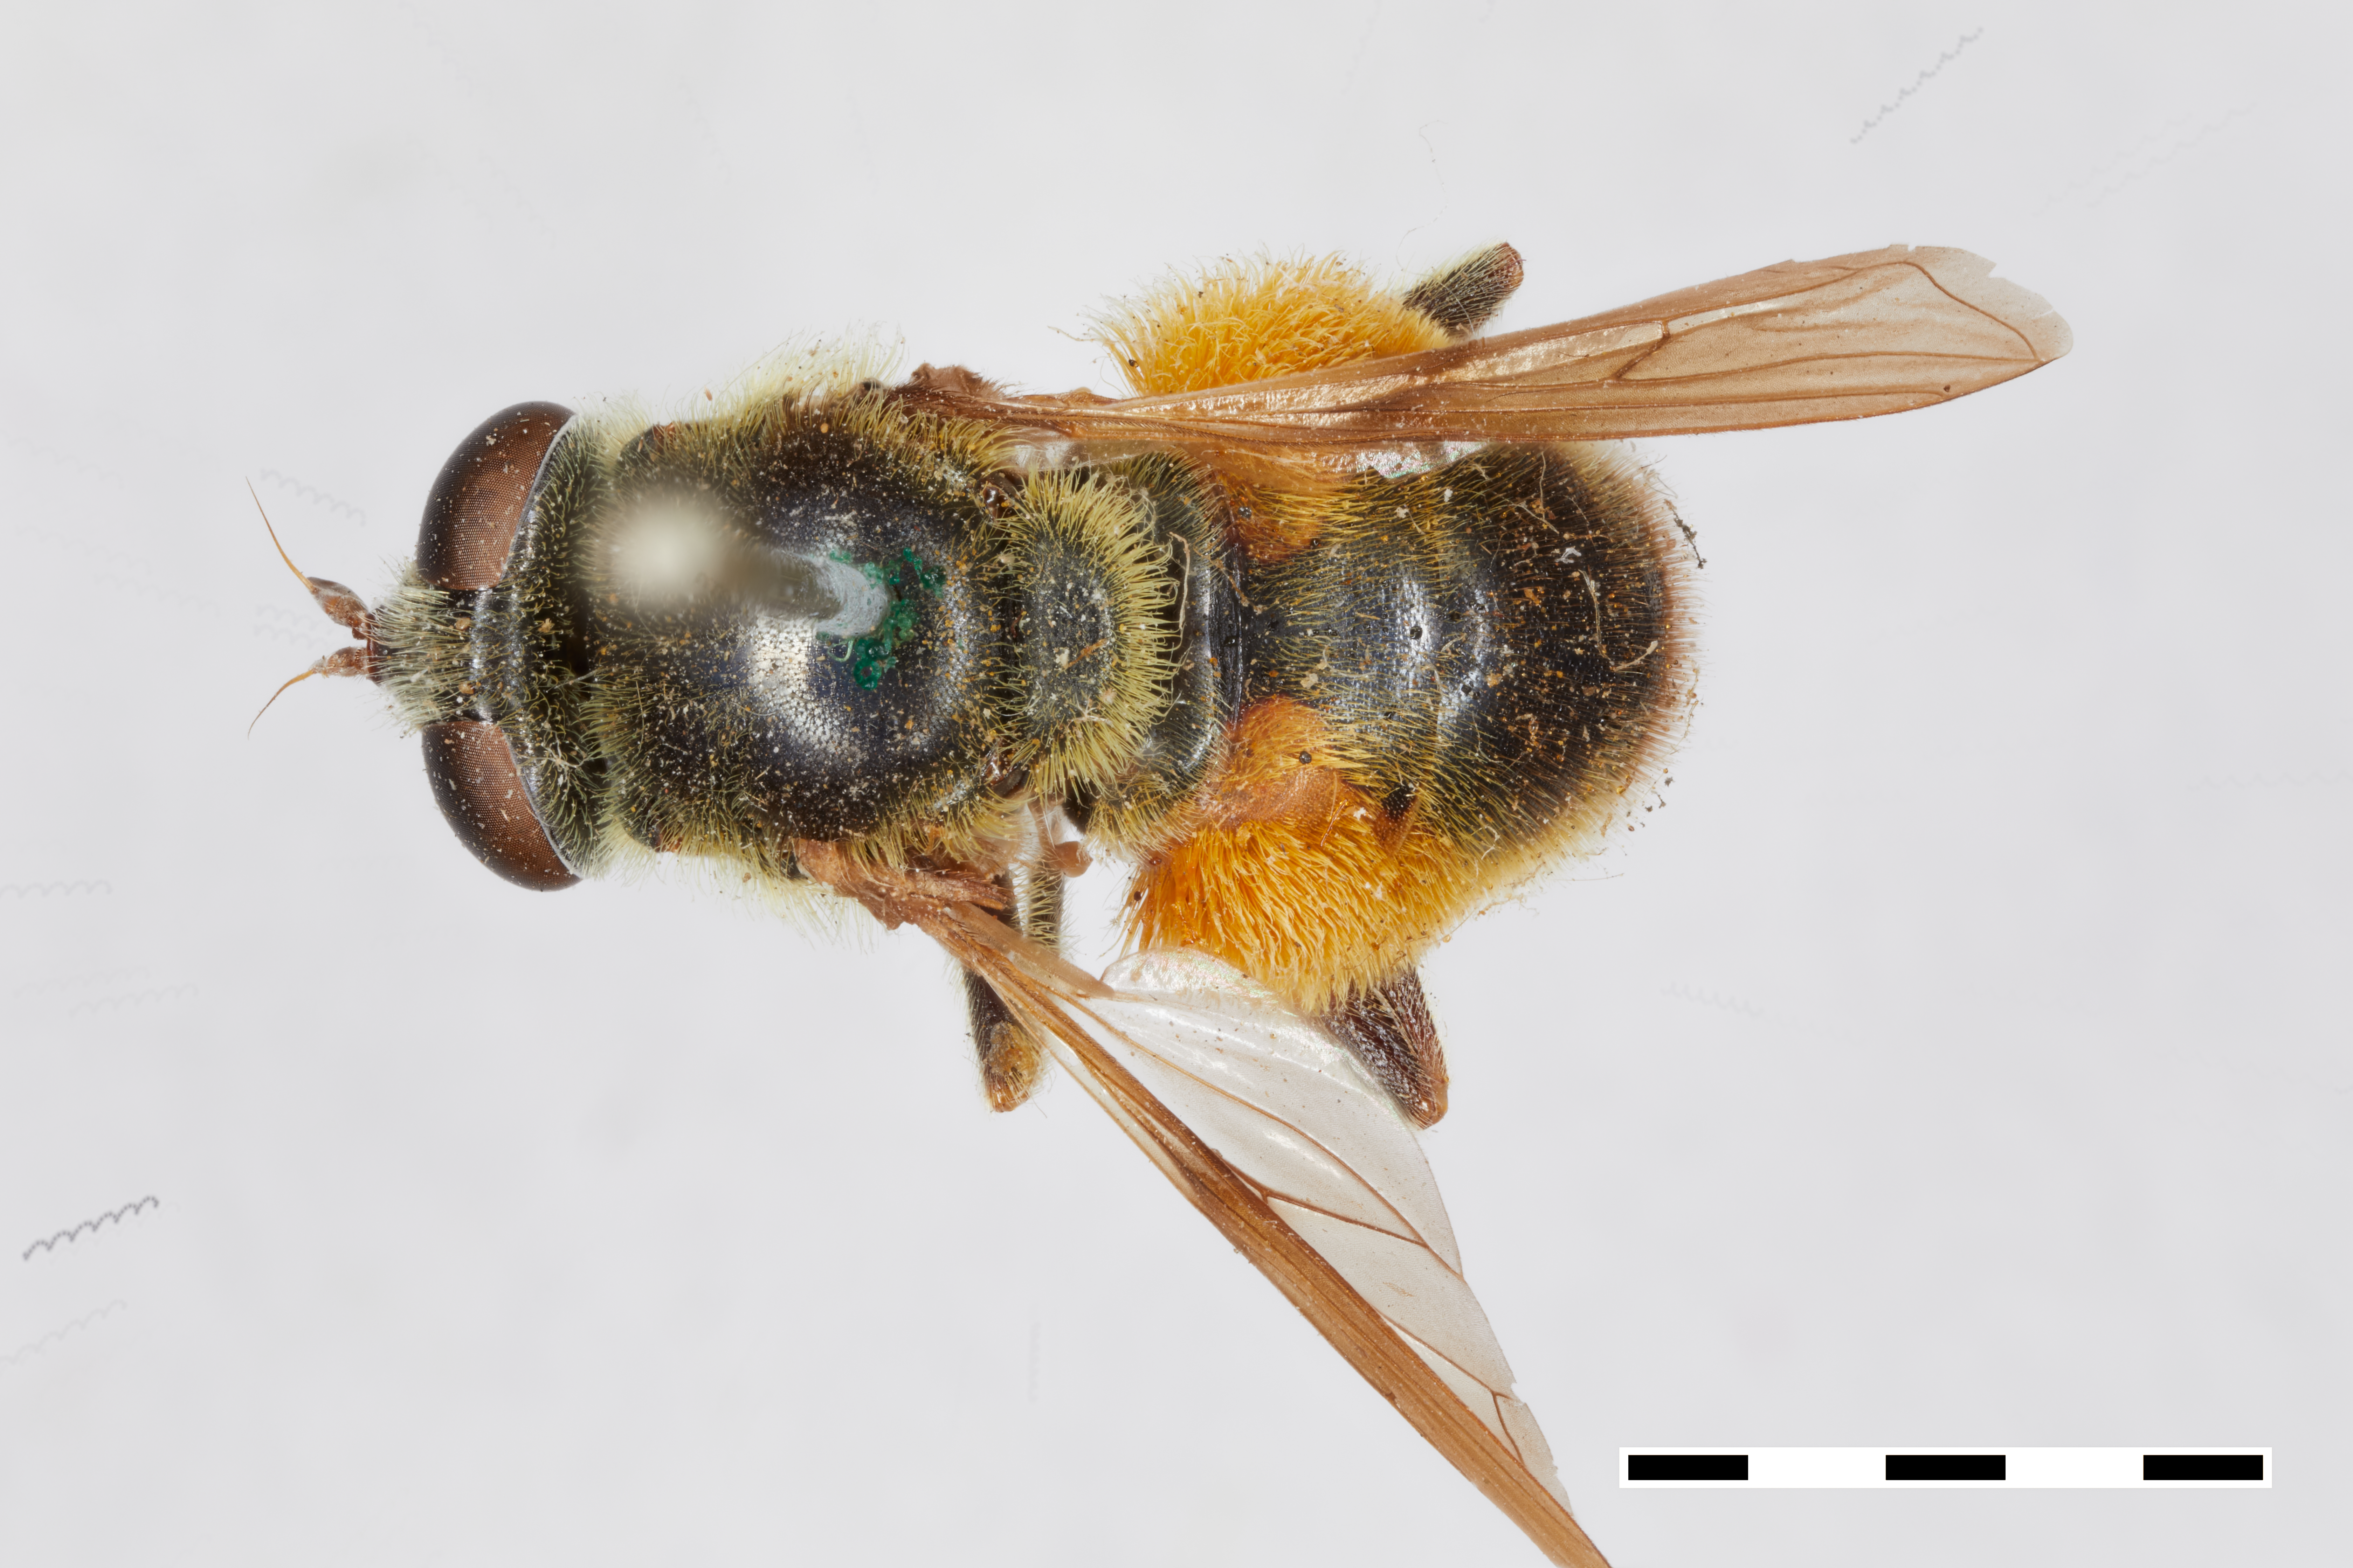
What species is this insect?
Criorhina umbratilis
